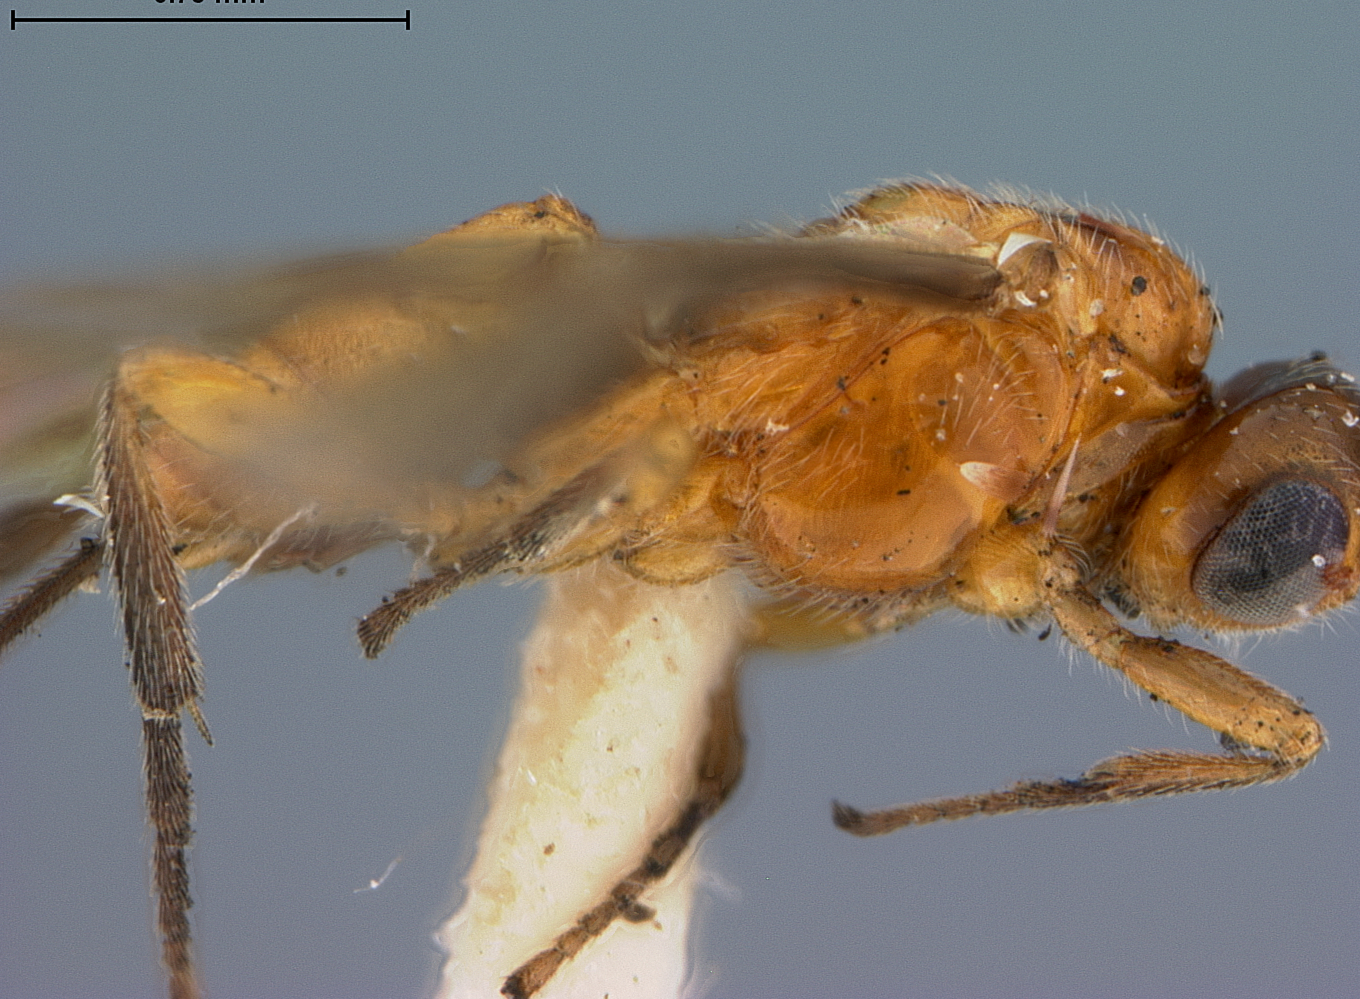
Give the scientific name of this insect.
Microbracon gemmaecola
